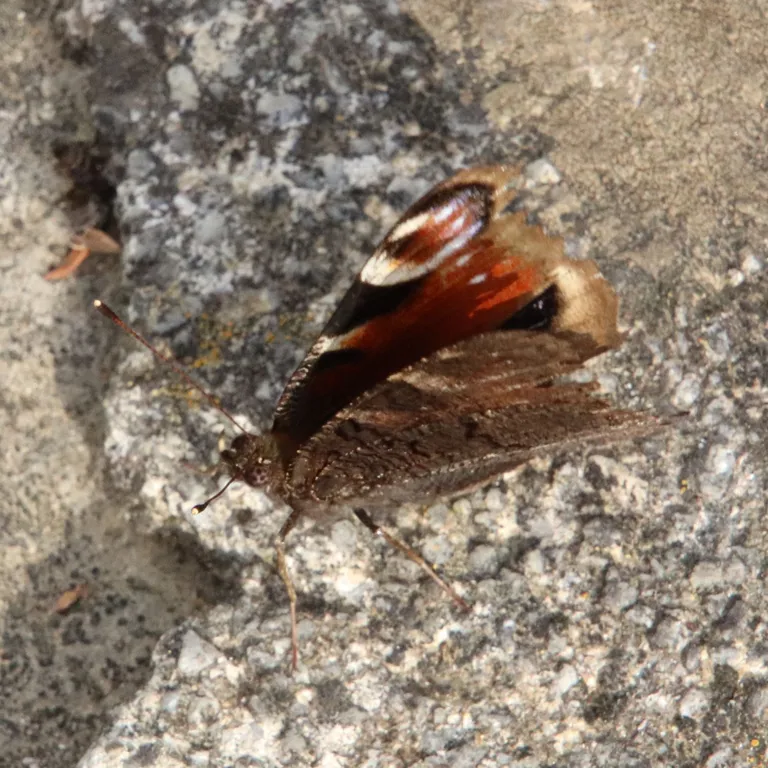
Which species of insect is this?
Aglais io
